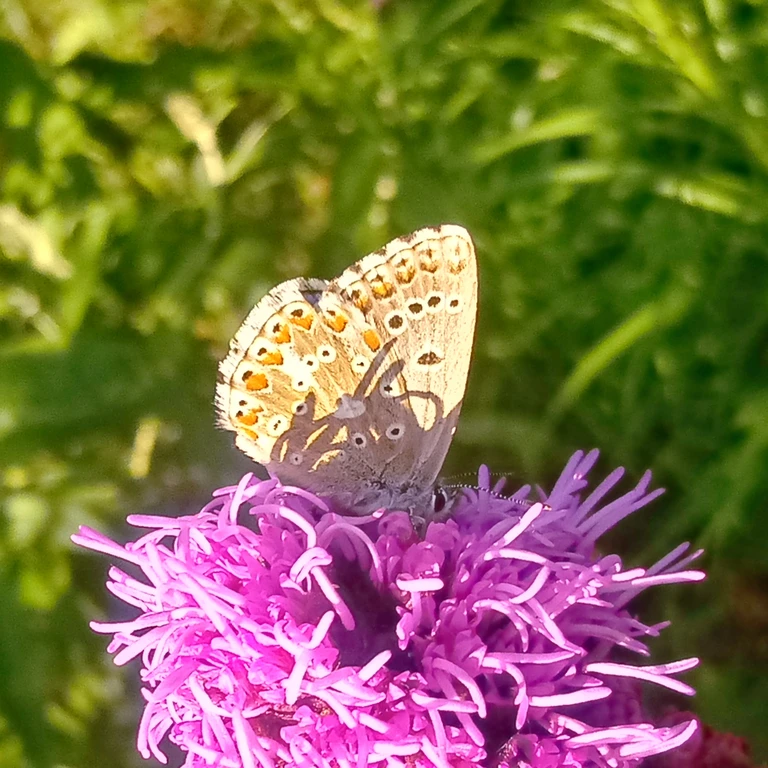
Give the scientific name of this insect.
Lysandra bellargus
